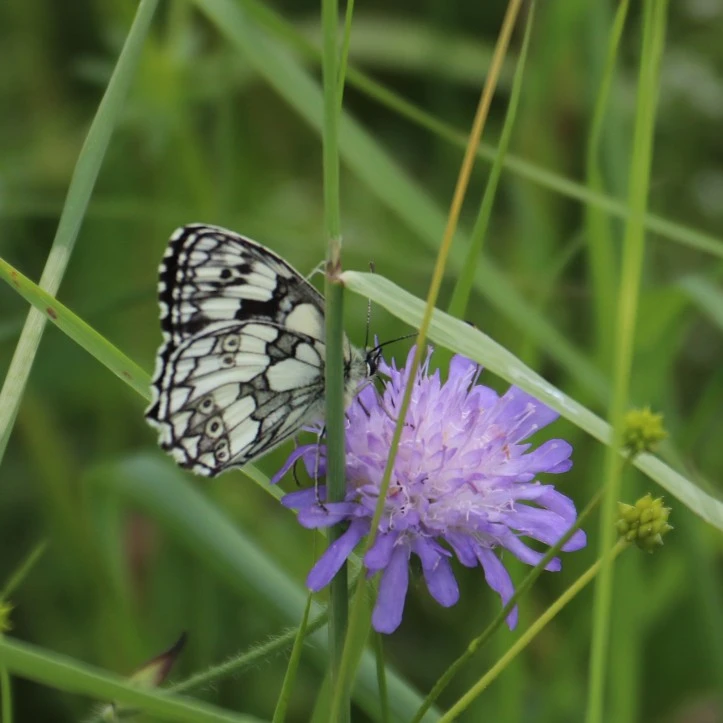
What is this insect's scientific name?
Melanargia galathea
